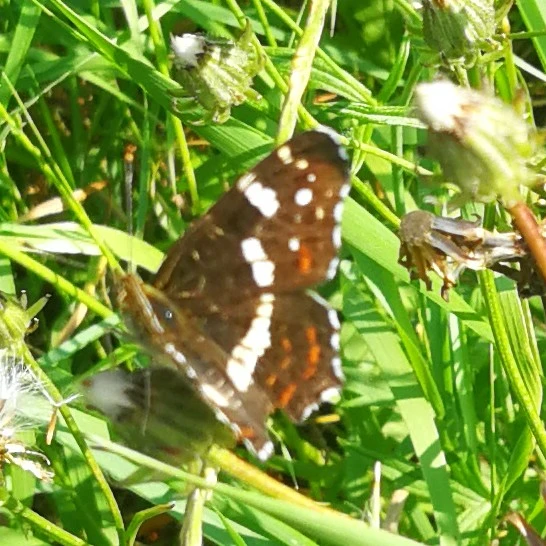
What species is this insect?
Araschnia levana
